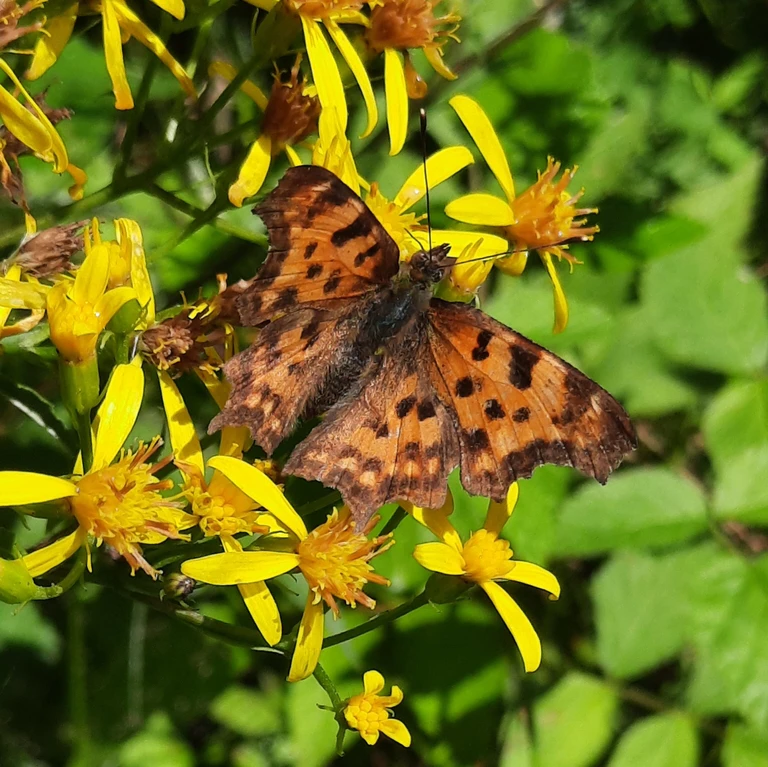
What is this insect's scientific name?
Polygonia c-album
